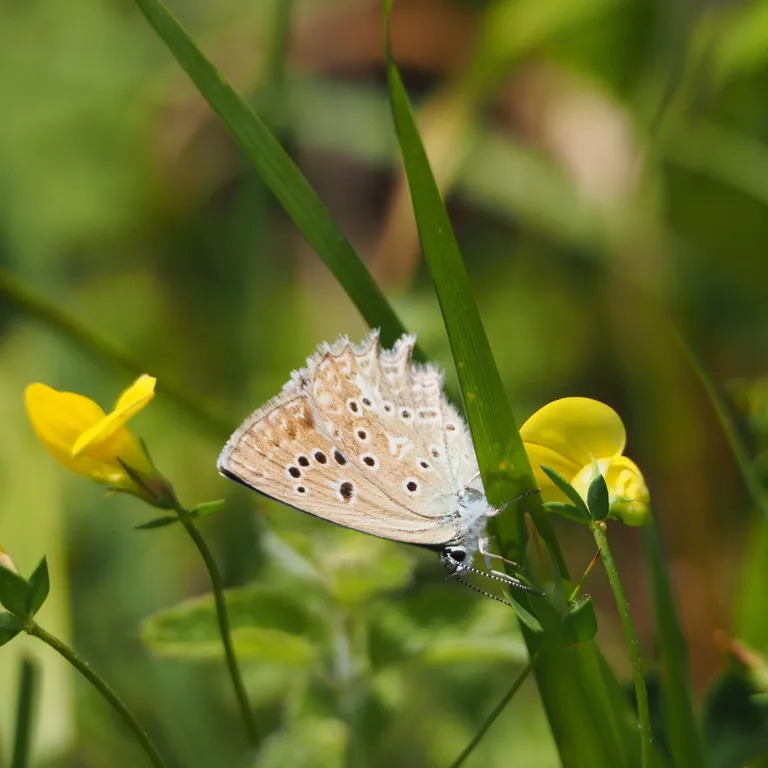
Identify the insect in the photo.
Polyommatus daphnis
